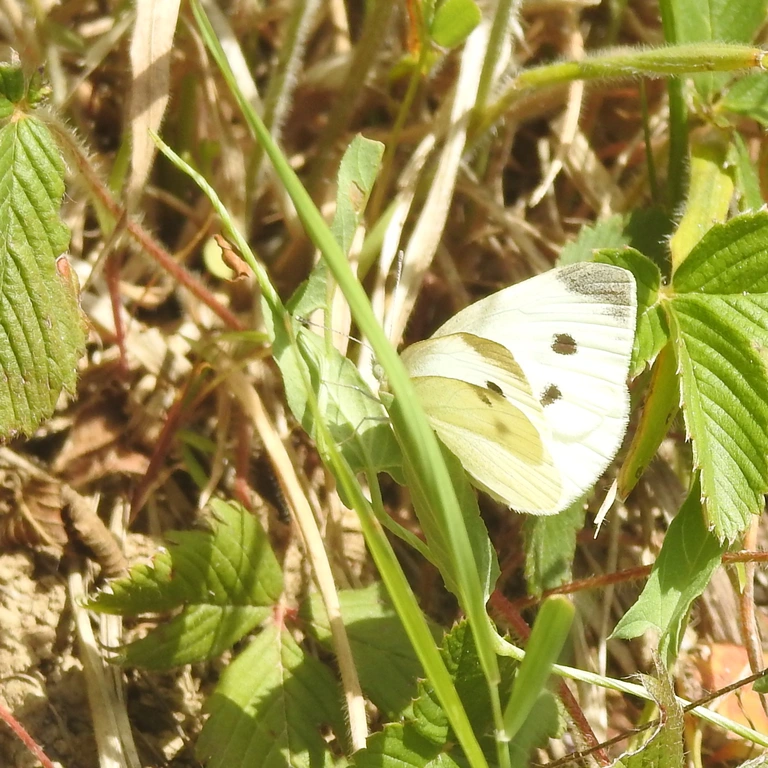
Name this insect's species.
Pieris rapae
